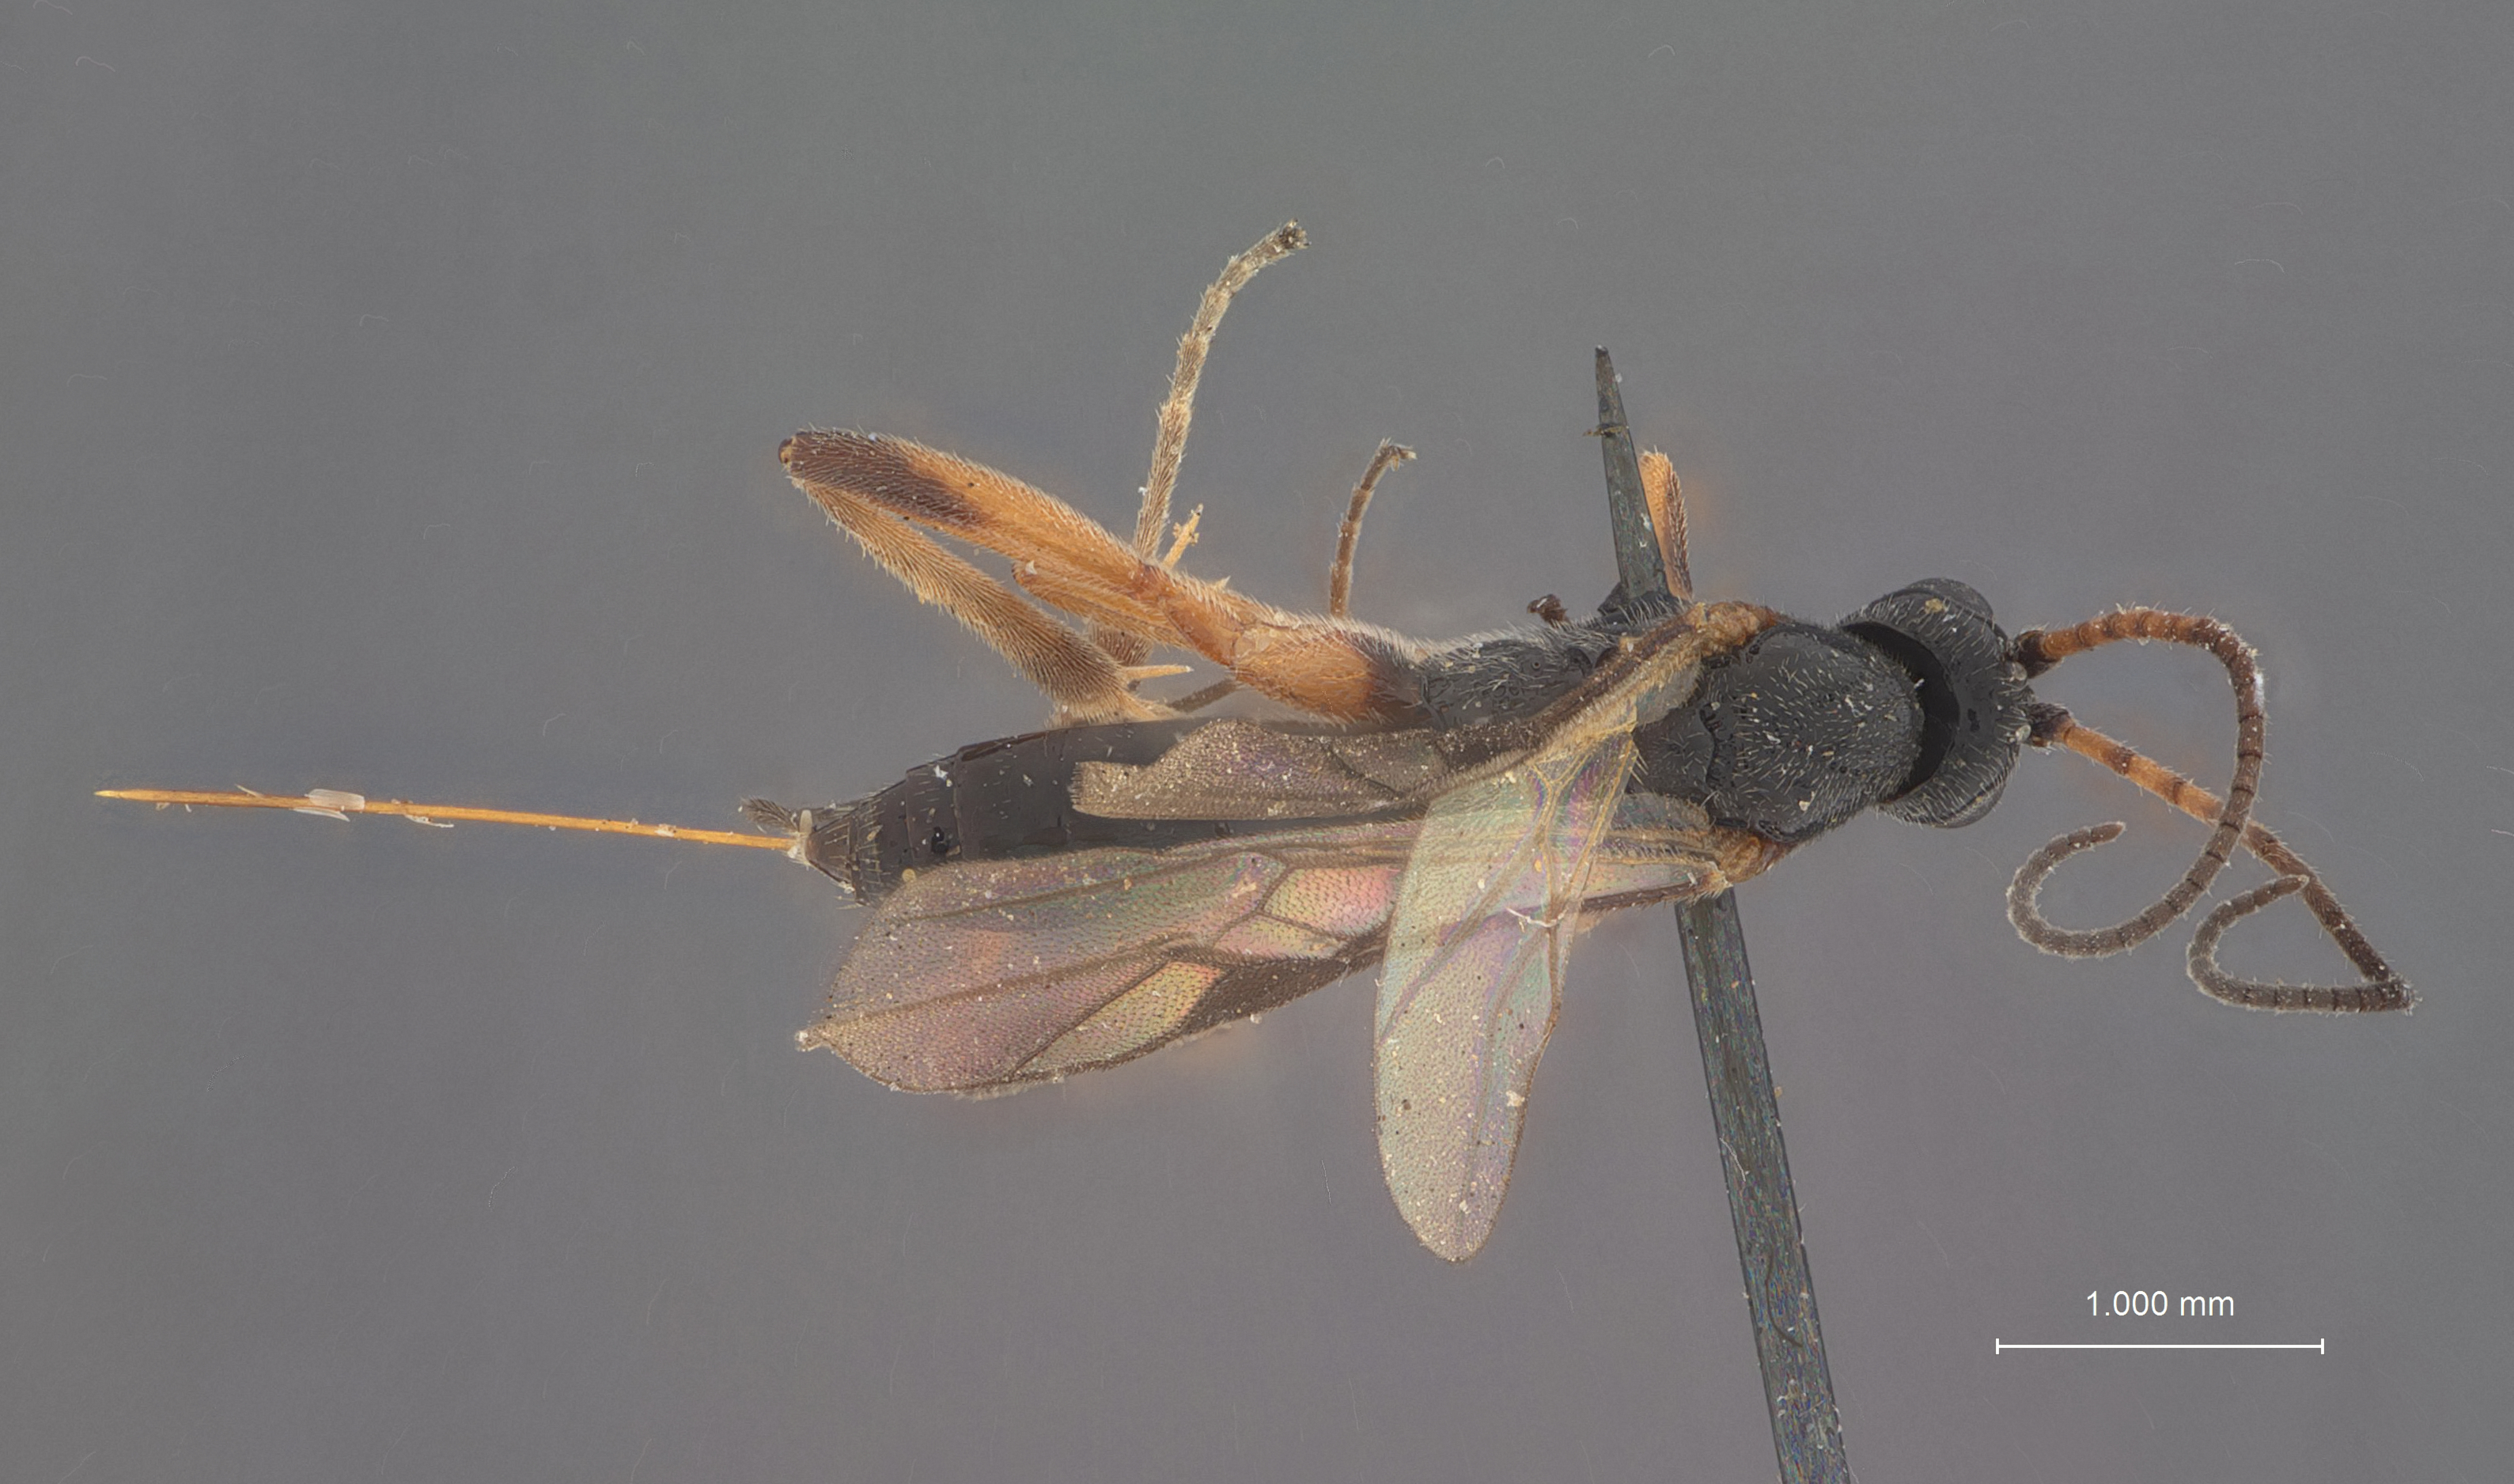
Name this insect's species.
Orgilus mimicus
